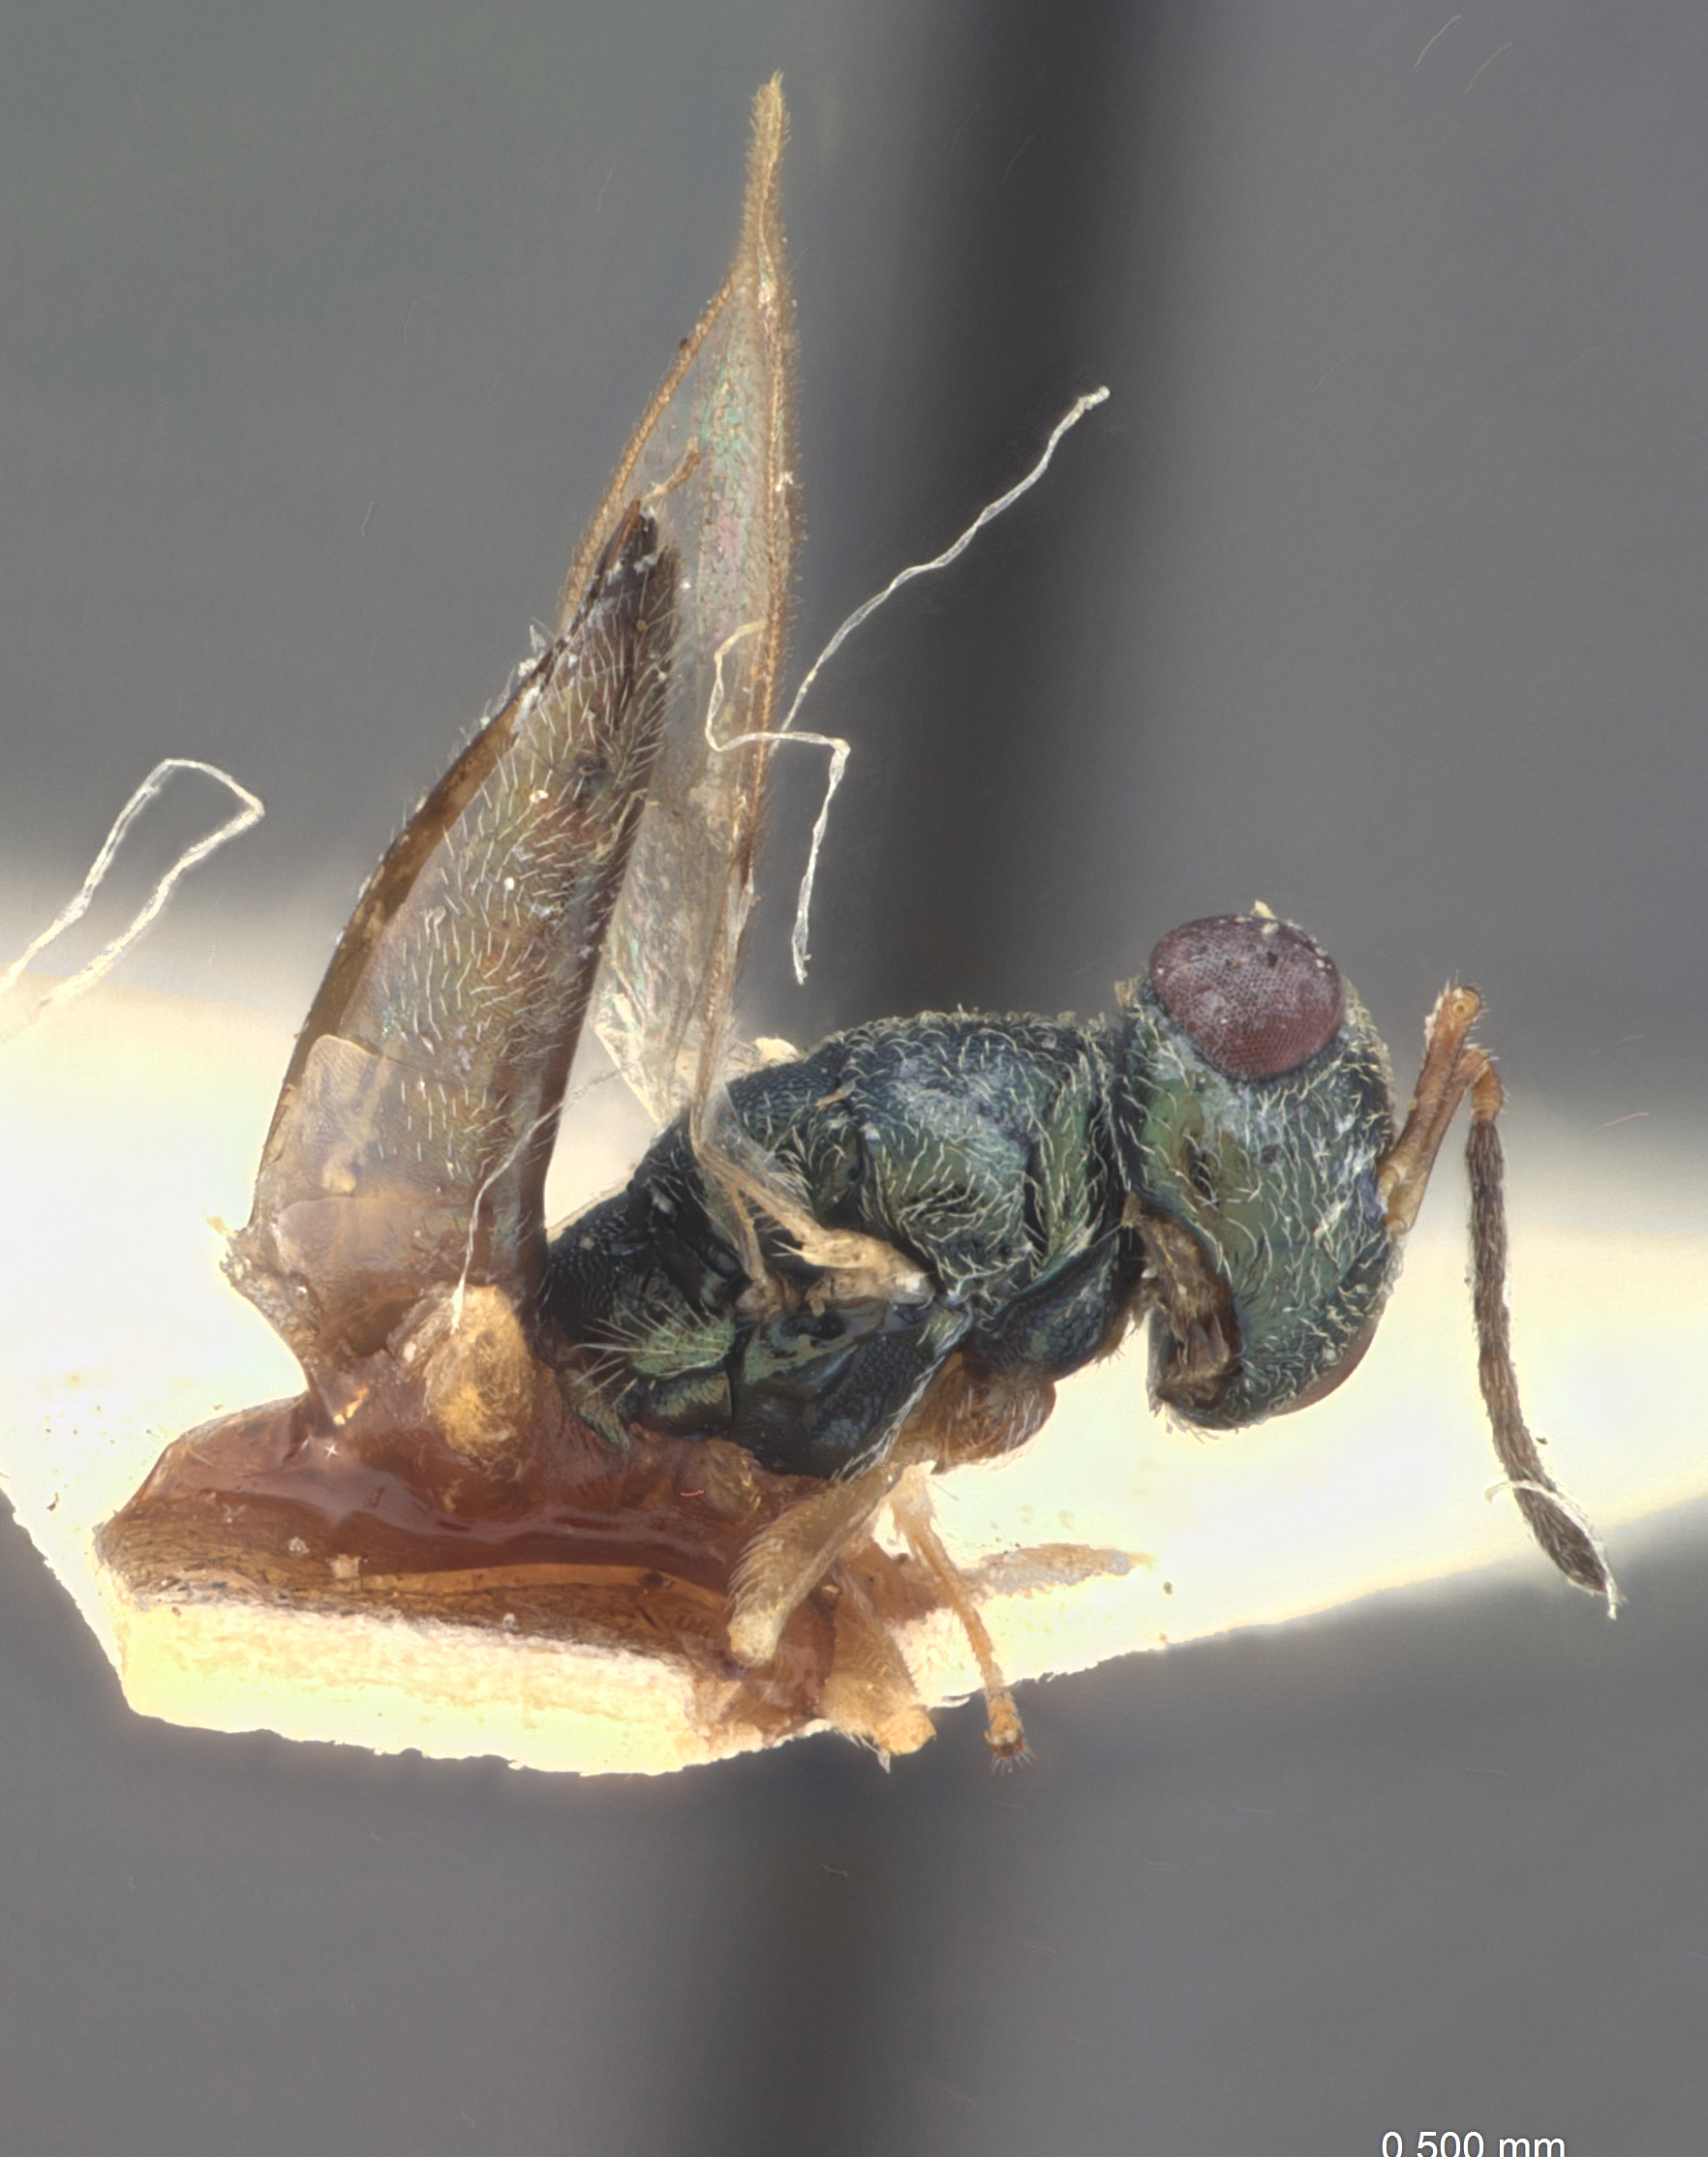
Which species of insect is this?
Norbanus nigriceps
